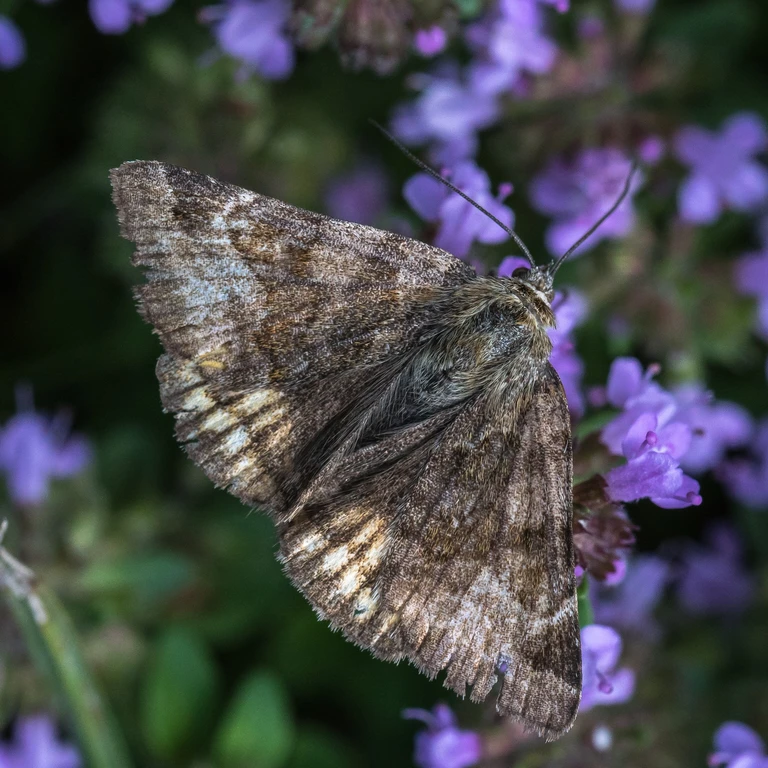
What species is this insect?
Euclidia glyphica
